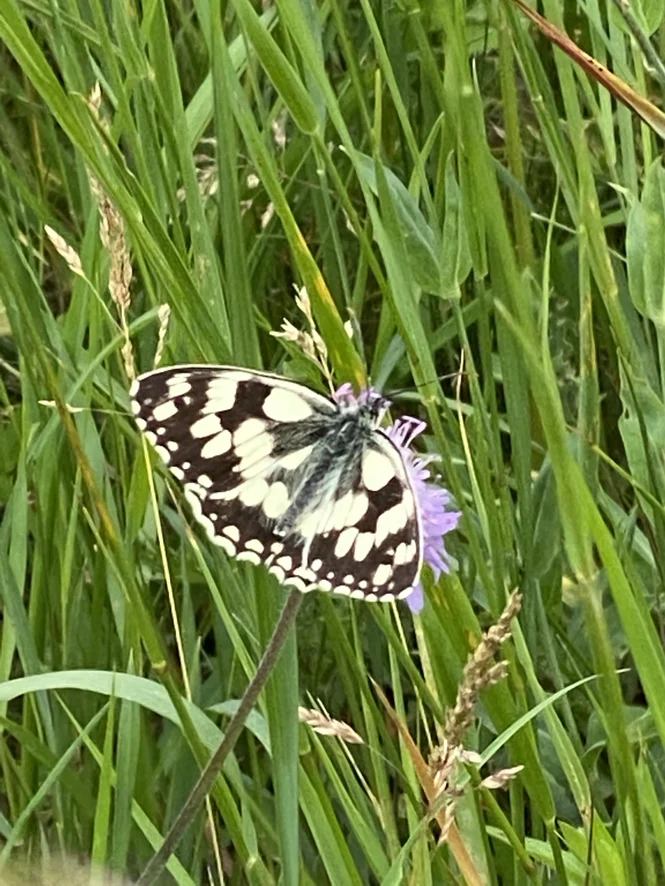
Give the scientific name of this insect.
Melanargia galathea
